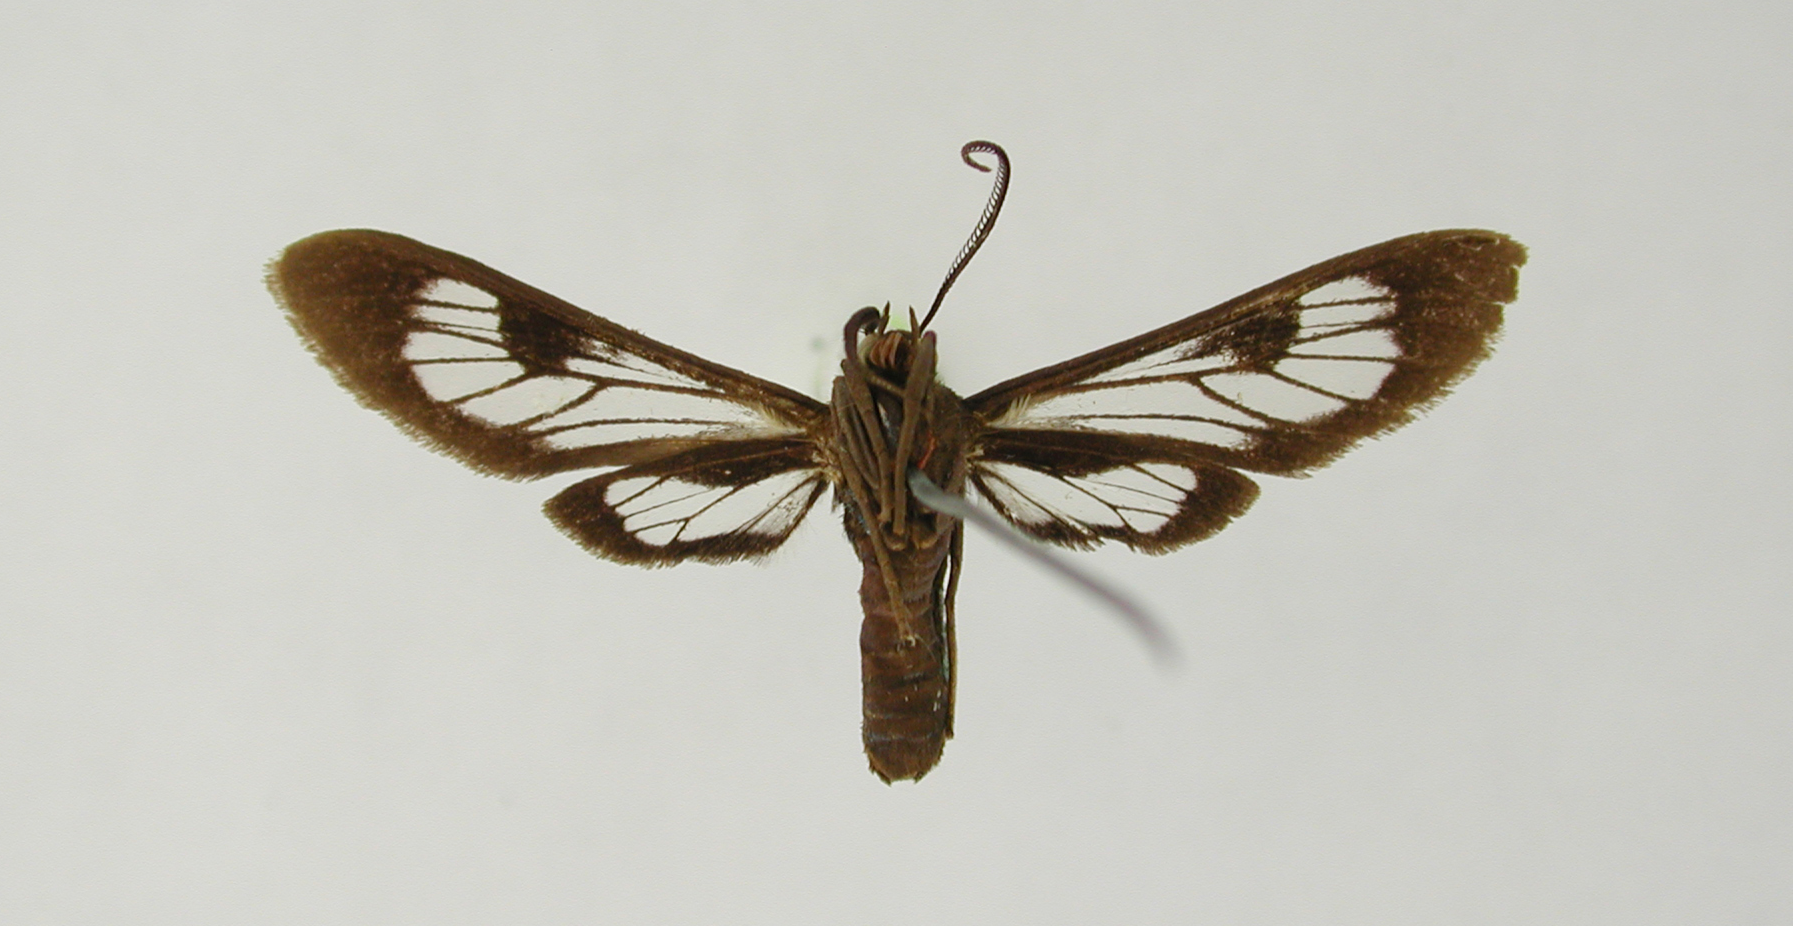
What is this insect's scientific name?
Leucotmensis albigutta (also Leucotmemis albigutta)
